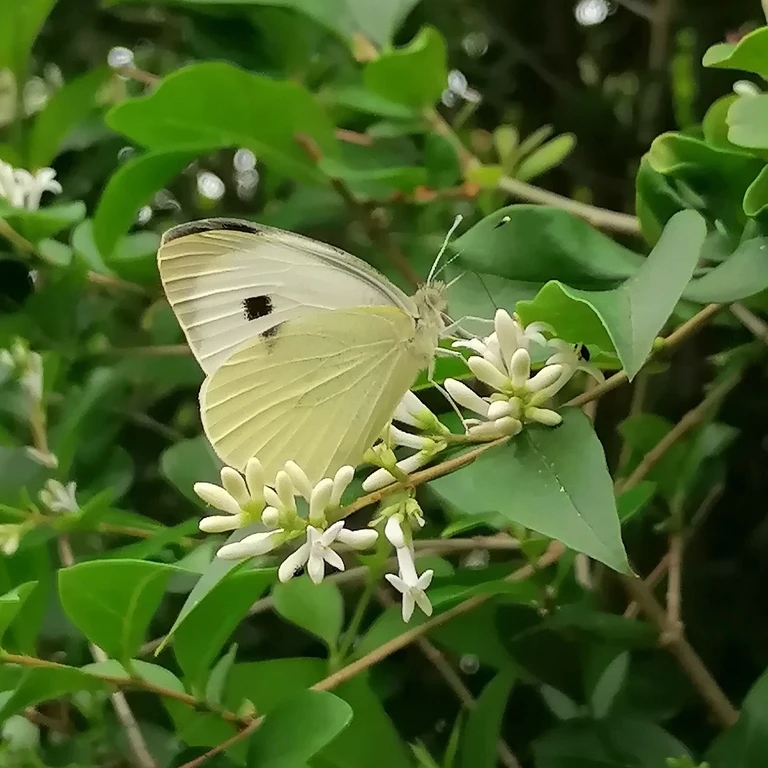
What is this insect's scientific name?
Pieris brassicae
